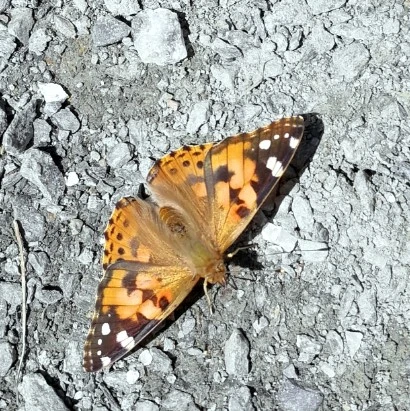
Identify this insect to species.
Vanessa cardui
